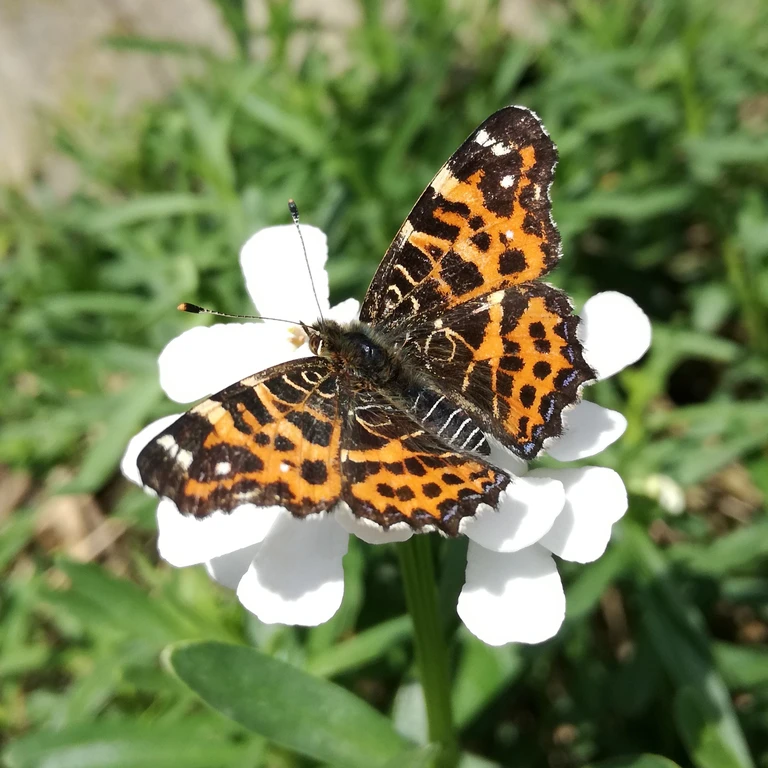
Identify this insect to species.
Araschnia levana
